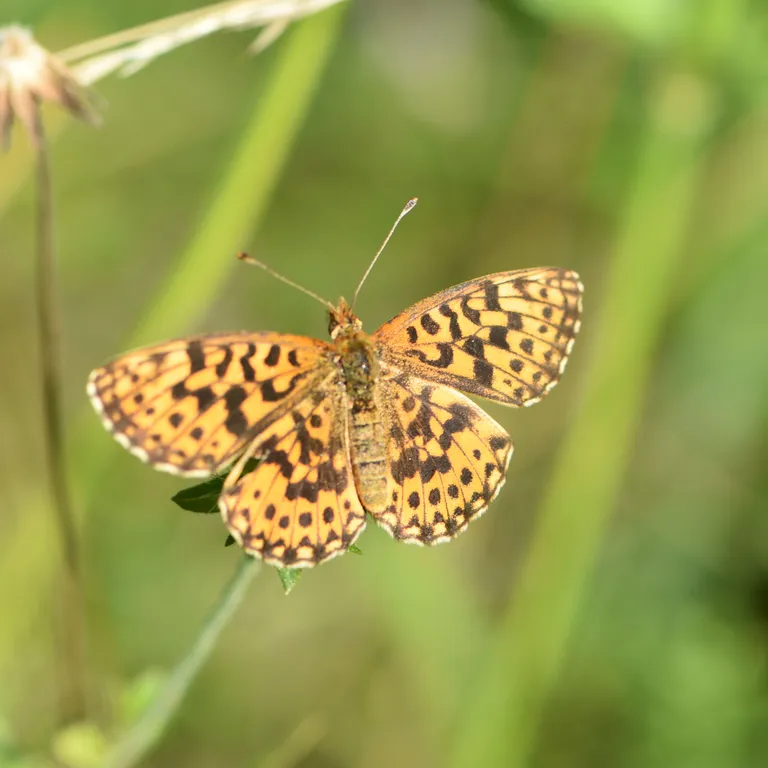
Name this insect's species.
Boloria dia
